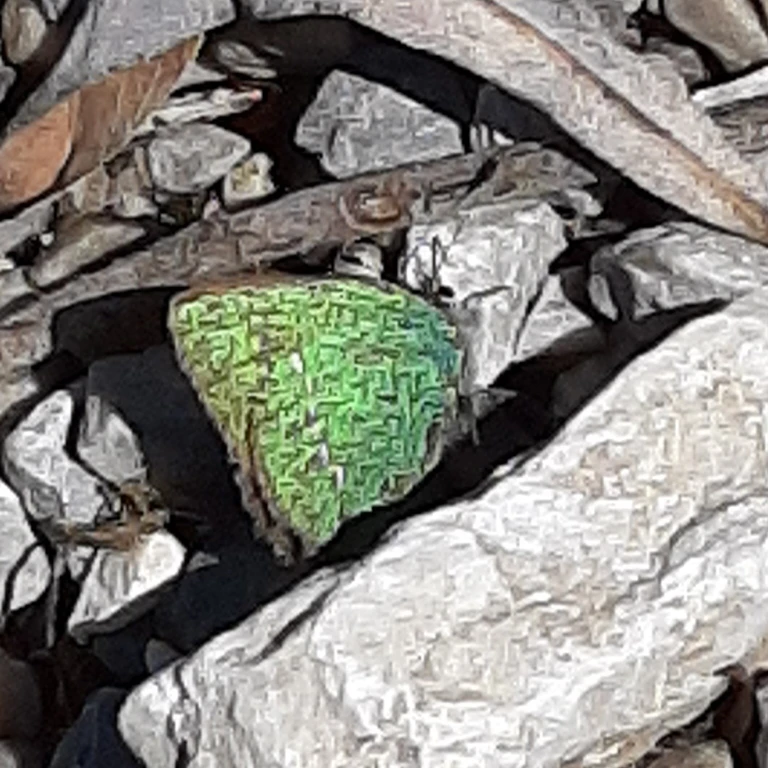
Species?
Callophrys rubi
